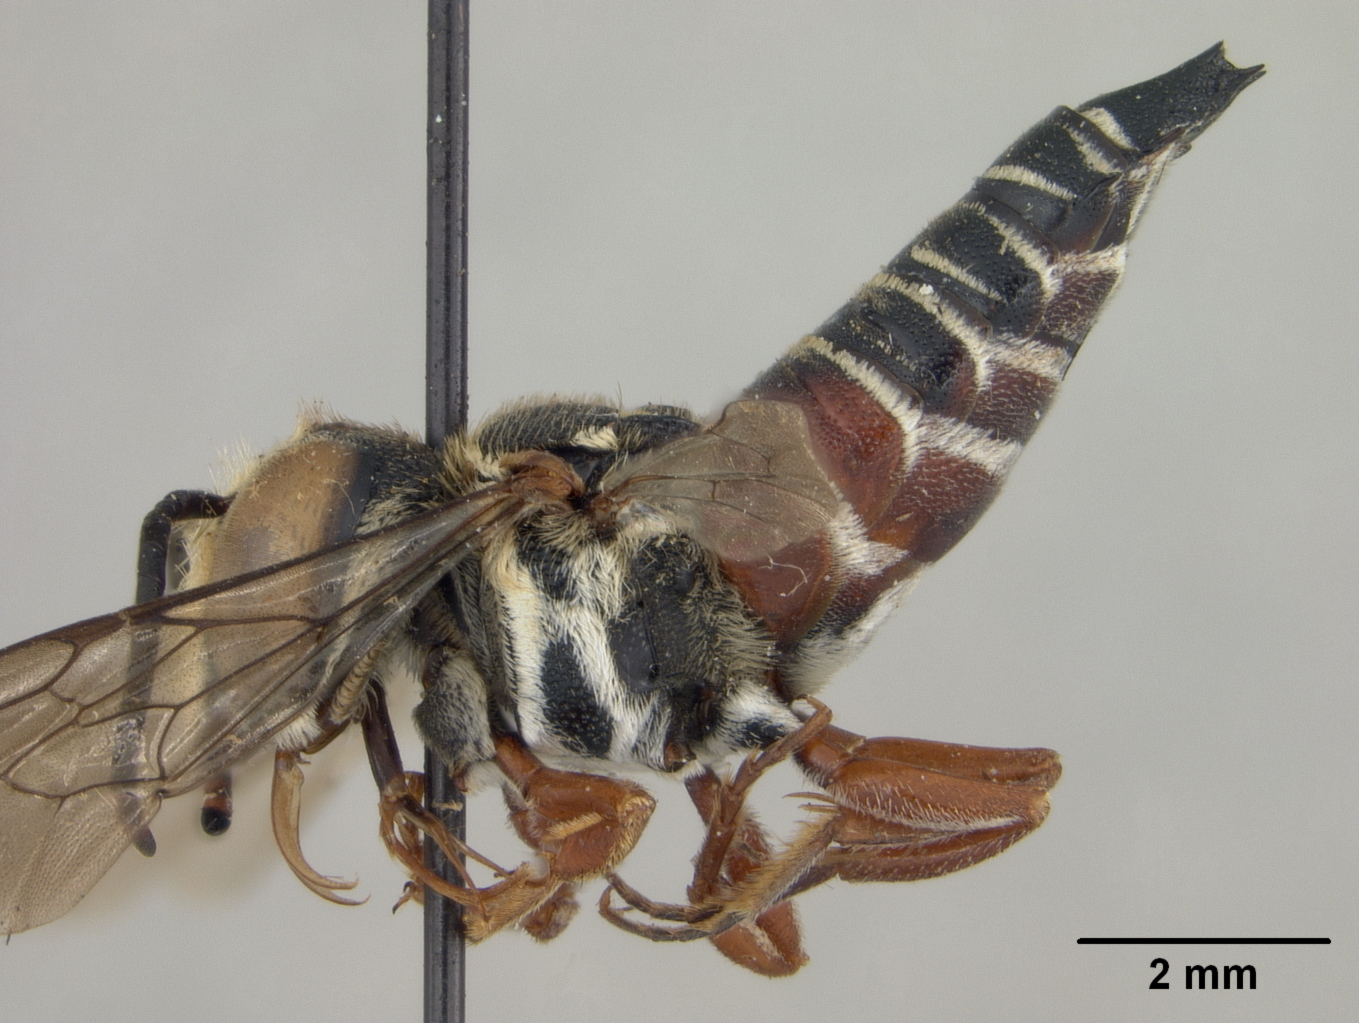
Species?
Coelioxys panamensis
